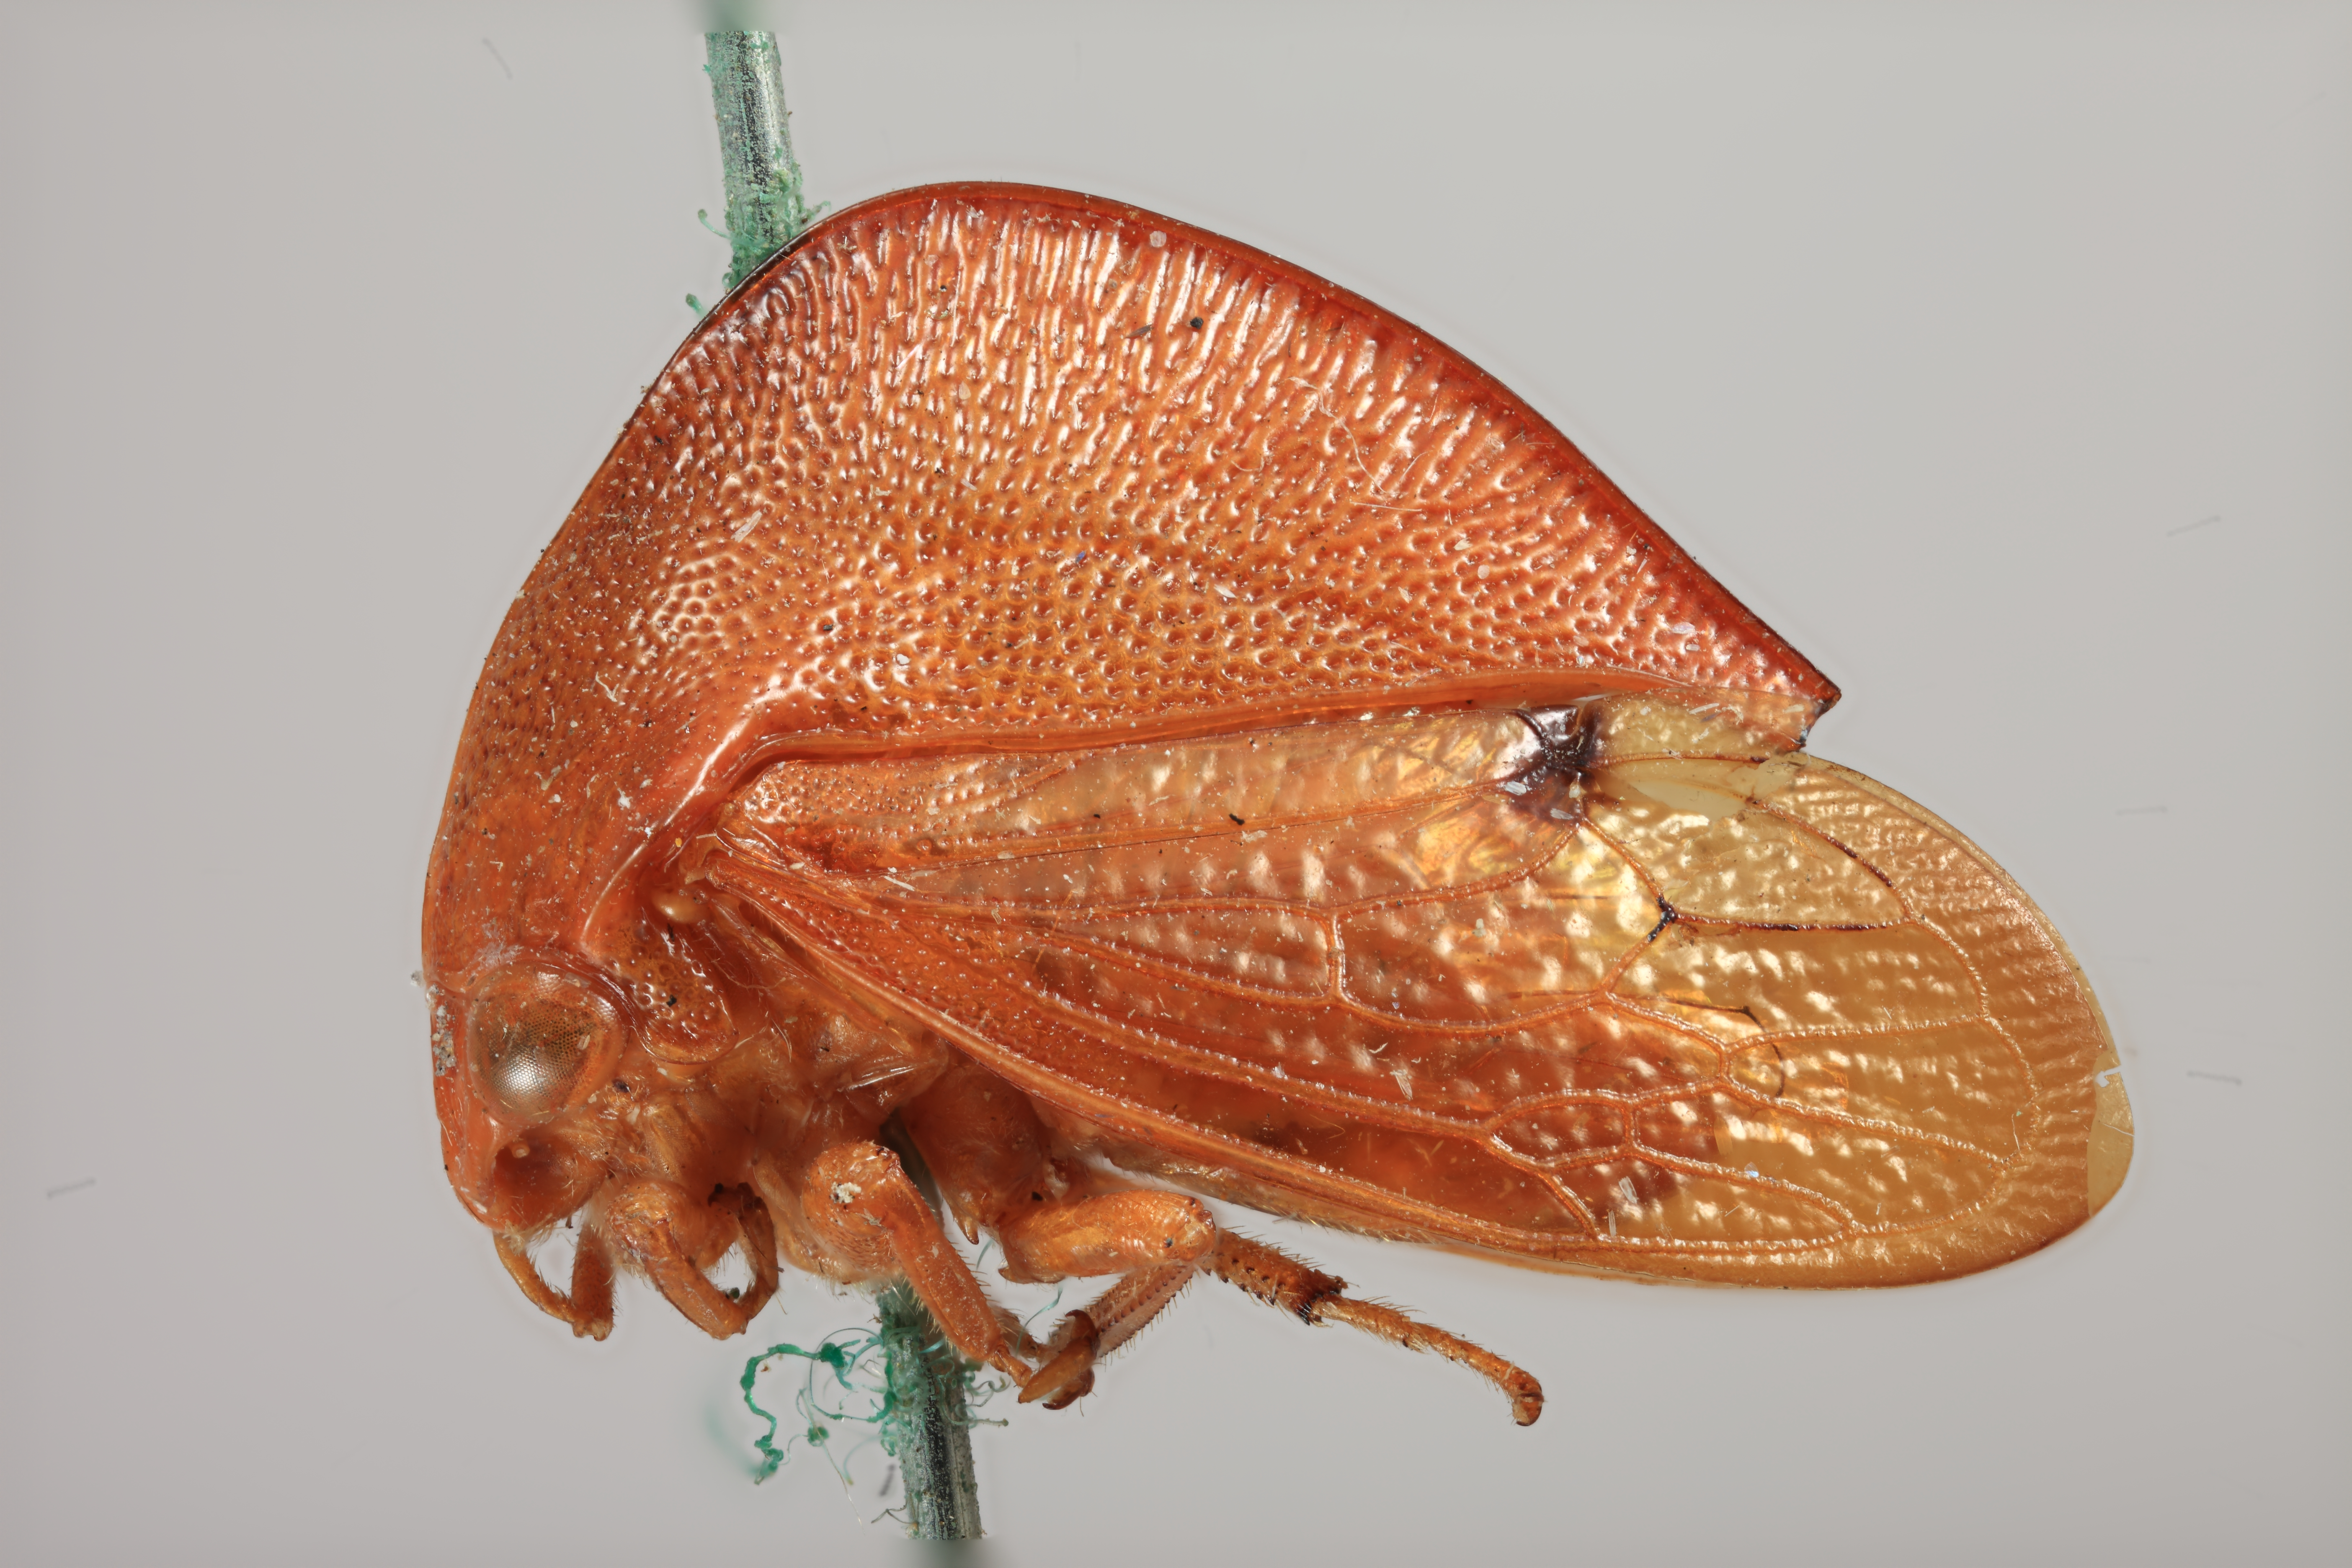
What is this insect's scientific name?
Cymbomorpha convexa
